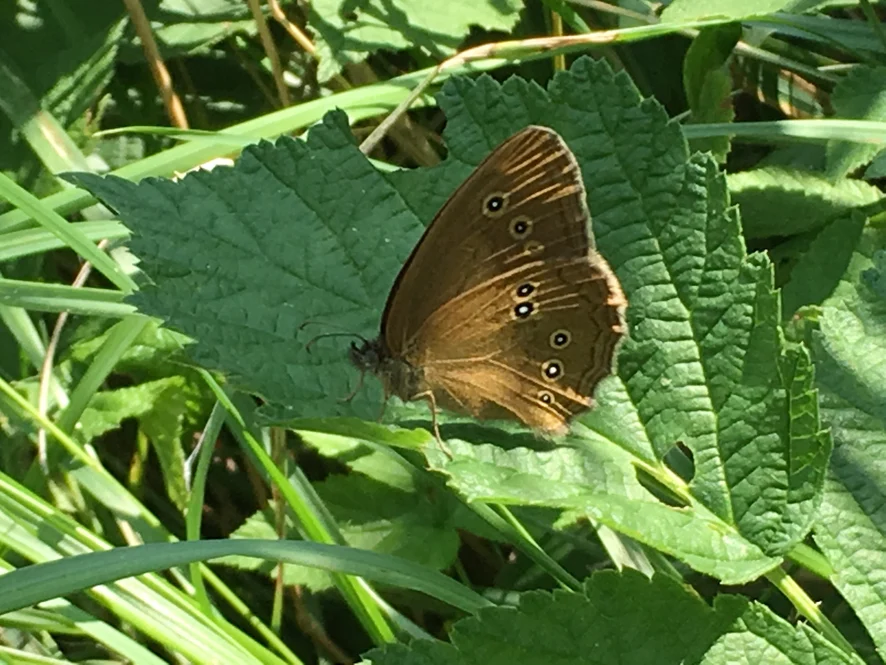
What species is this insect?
Aphantopus hyperantus
